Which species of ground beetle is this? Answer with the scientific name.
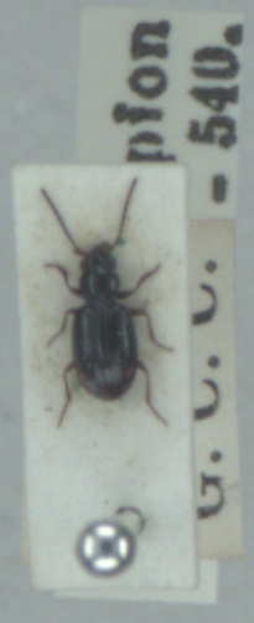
Bembidion doris
